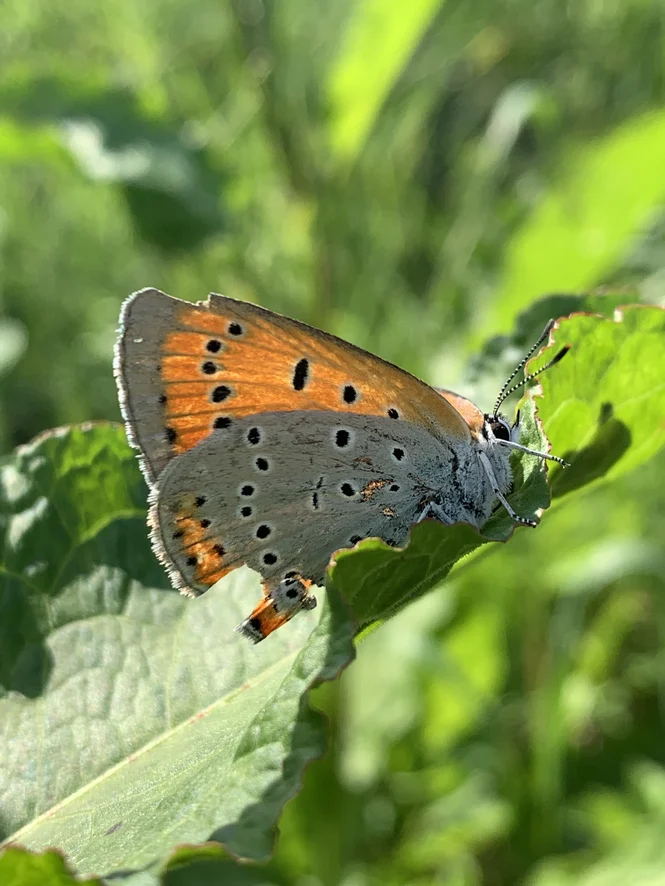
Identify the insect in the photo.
Lycaena dispar
